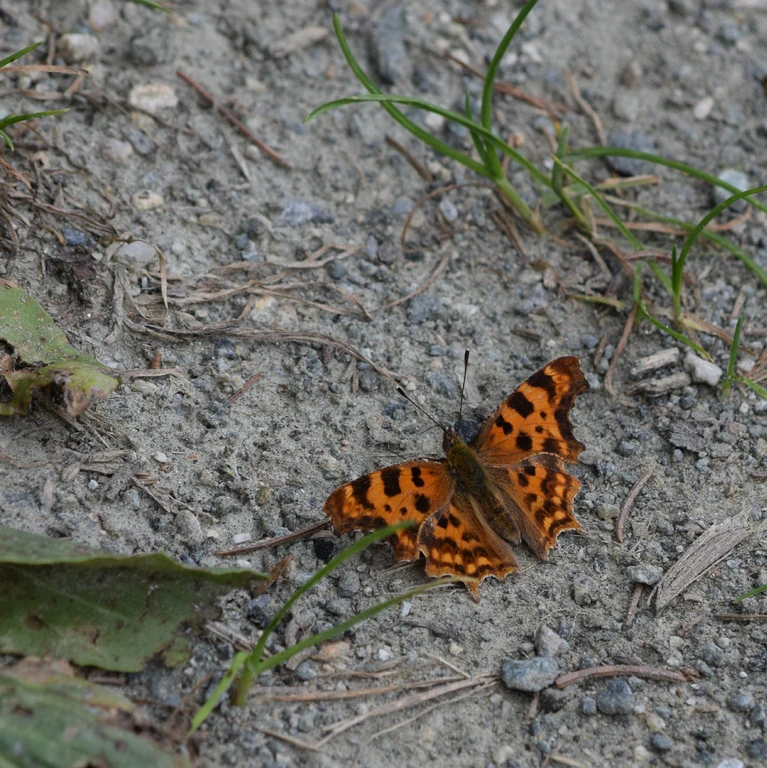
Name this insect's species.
Polygonia c-album
